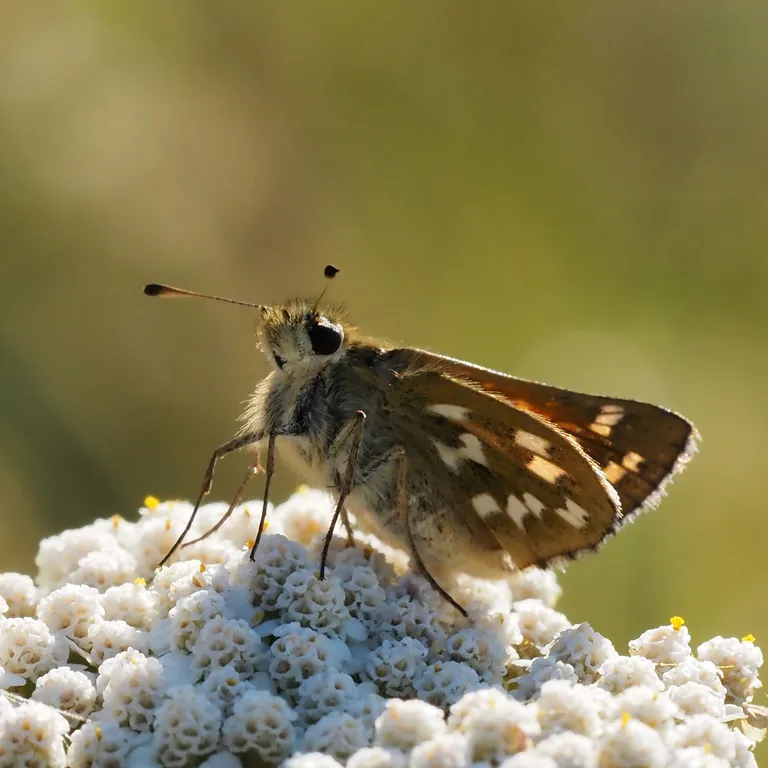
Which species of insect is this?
Hesperia comma
